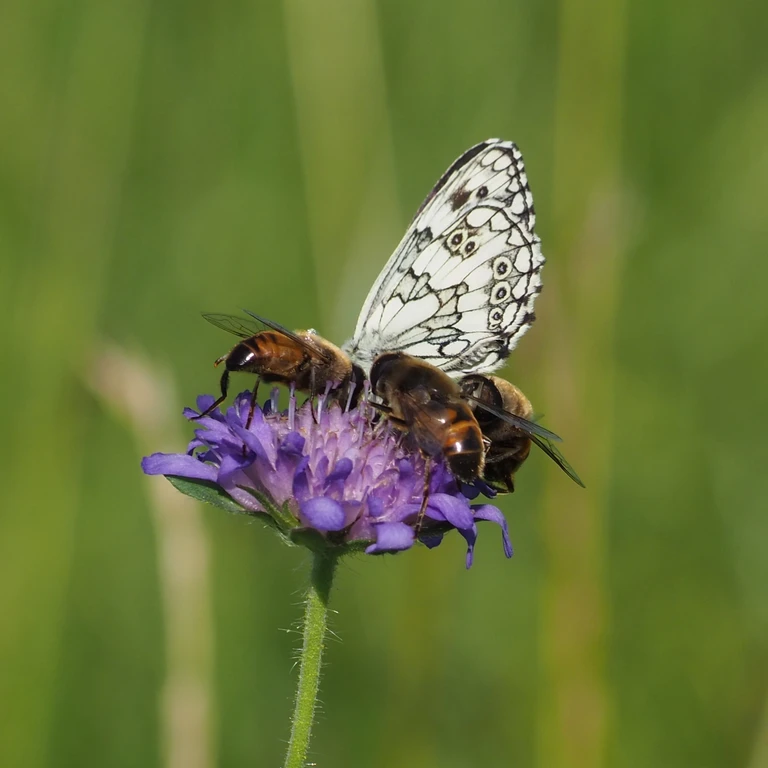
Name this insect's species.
Melanargia galathea
